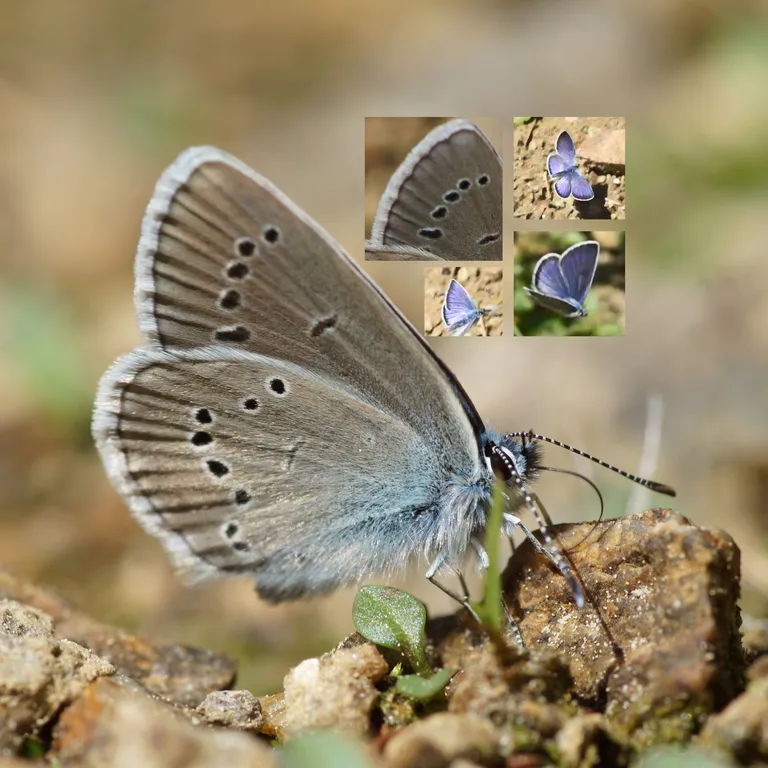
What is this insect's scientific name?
Cyaniris semiargus
